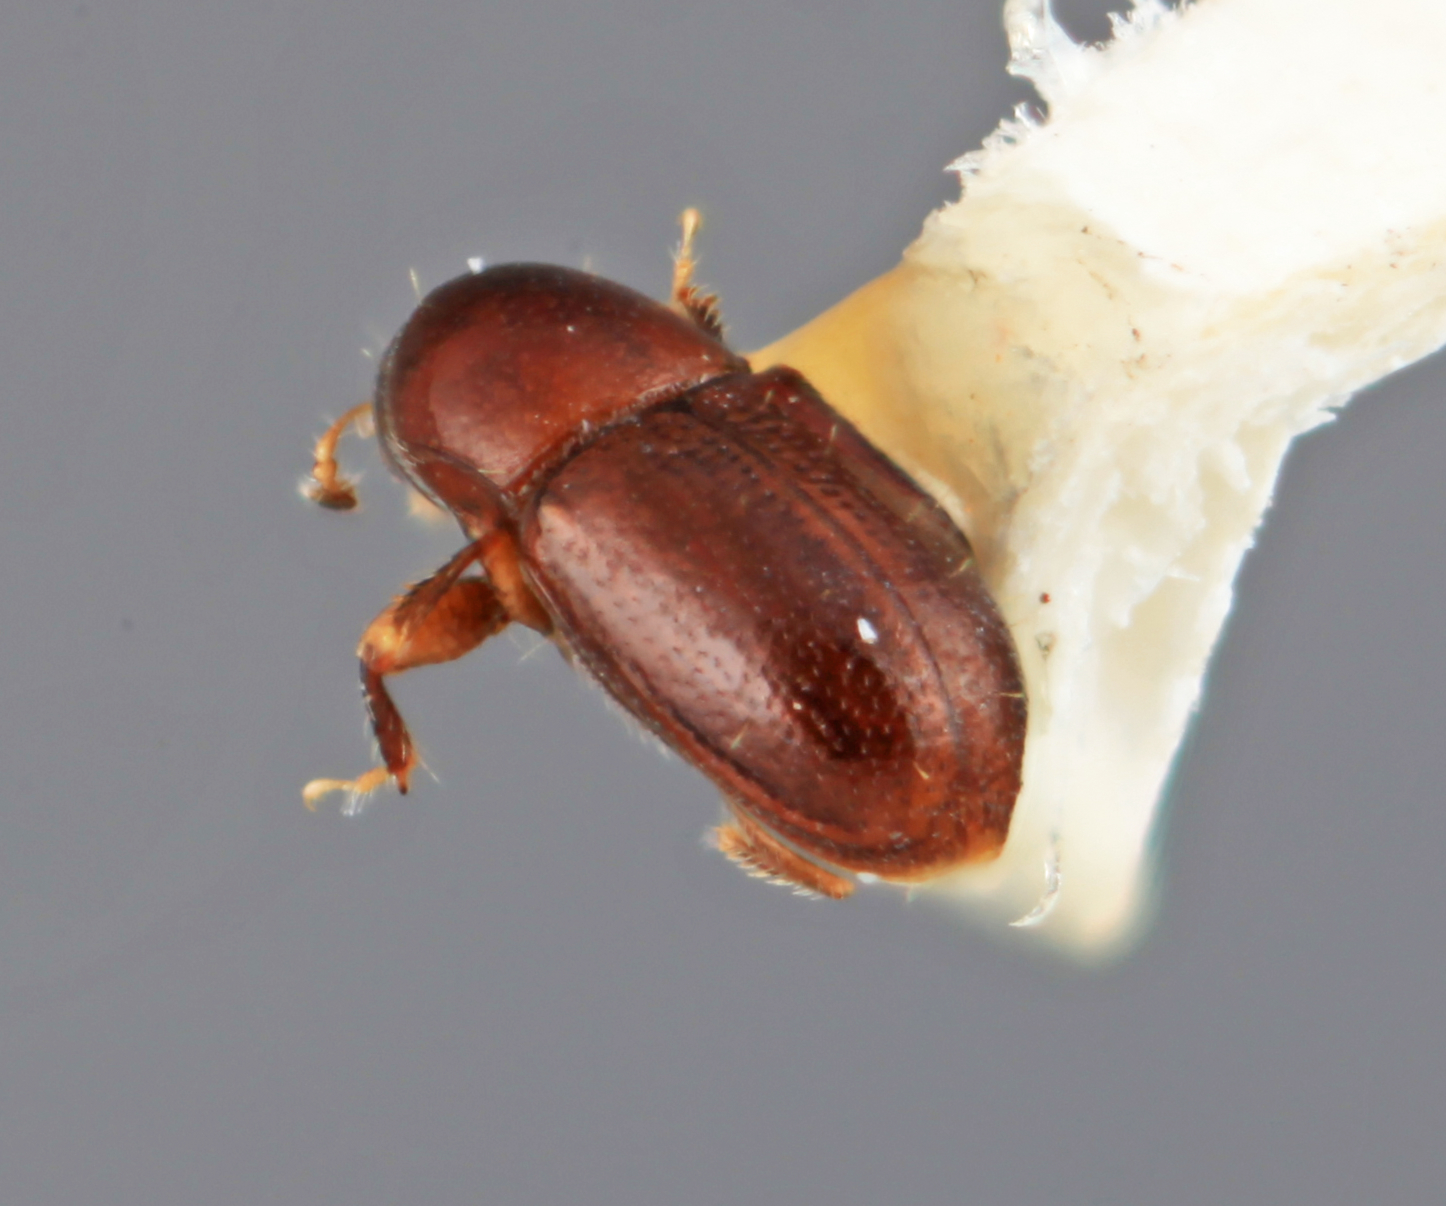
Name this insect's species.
Scolytodes parvulus
